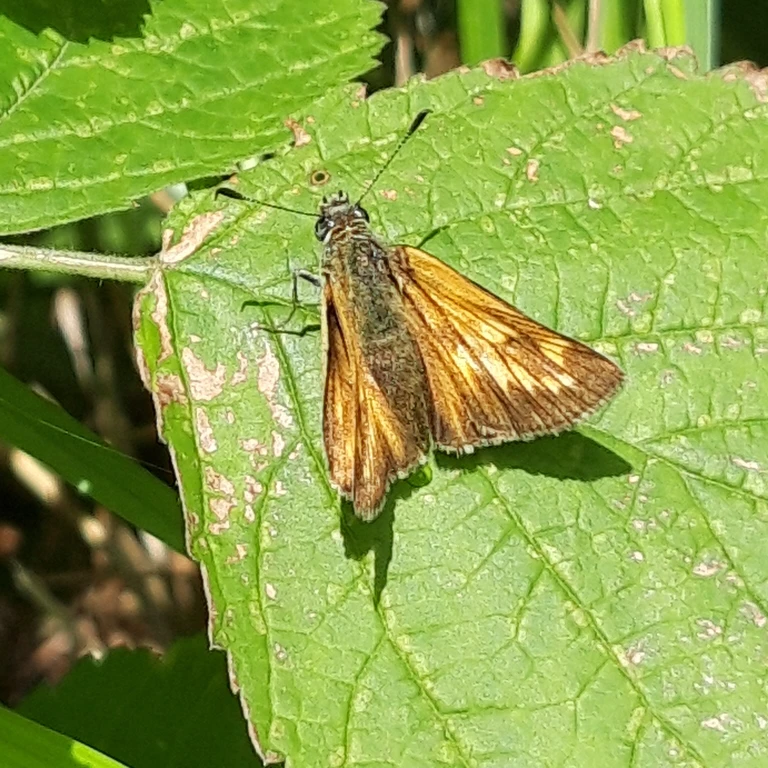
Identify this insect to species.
Ochlodes sylvanus (also Ochlodes venata)
